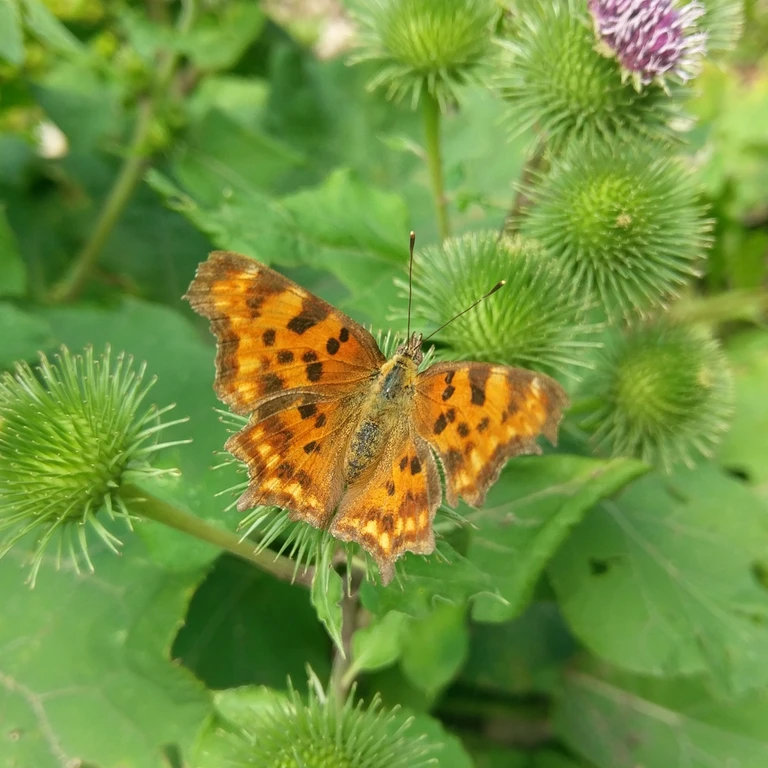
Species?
Polygonia c-album
